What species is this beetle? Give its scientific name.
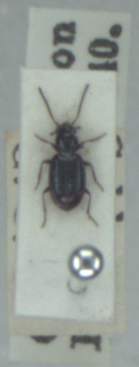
Bembidion doris
